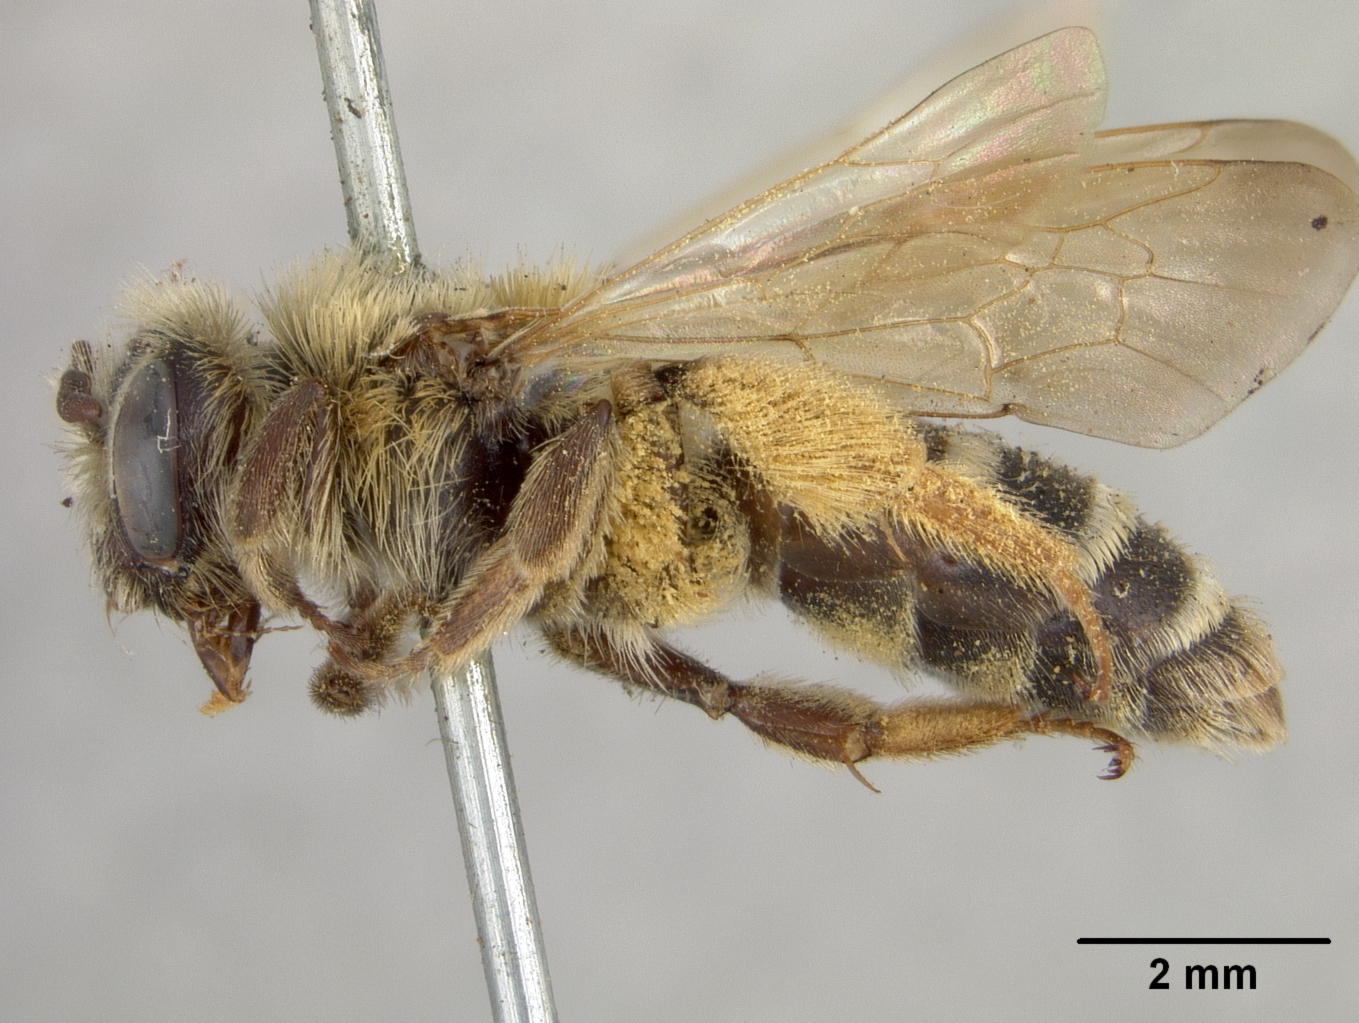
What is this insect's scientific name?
Andrena medionitens
